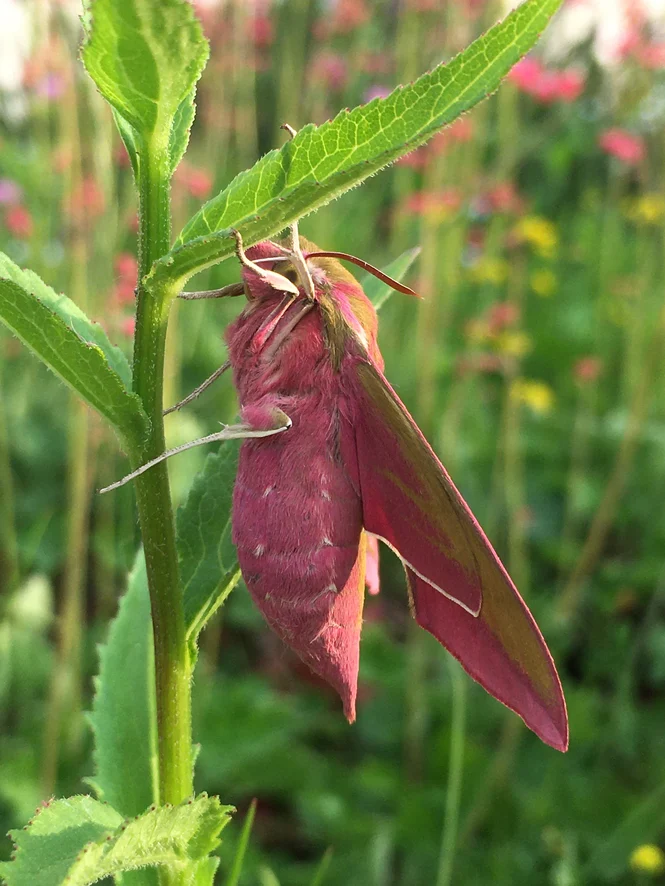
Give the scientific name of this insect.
Deilephila elpenor
